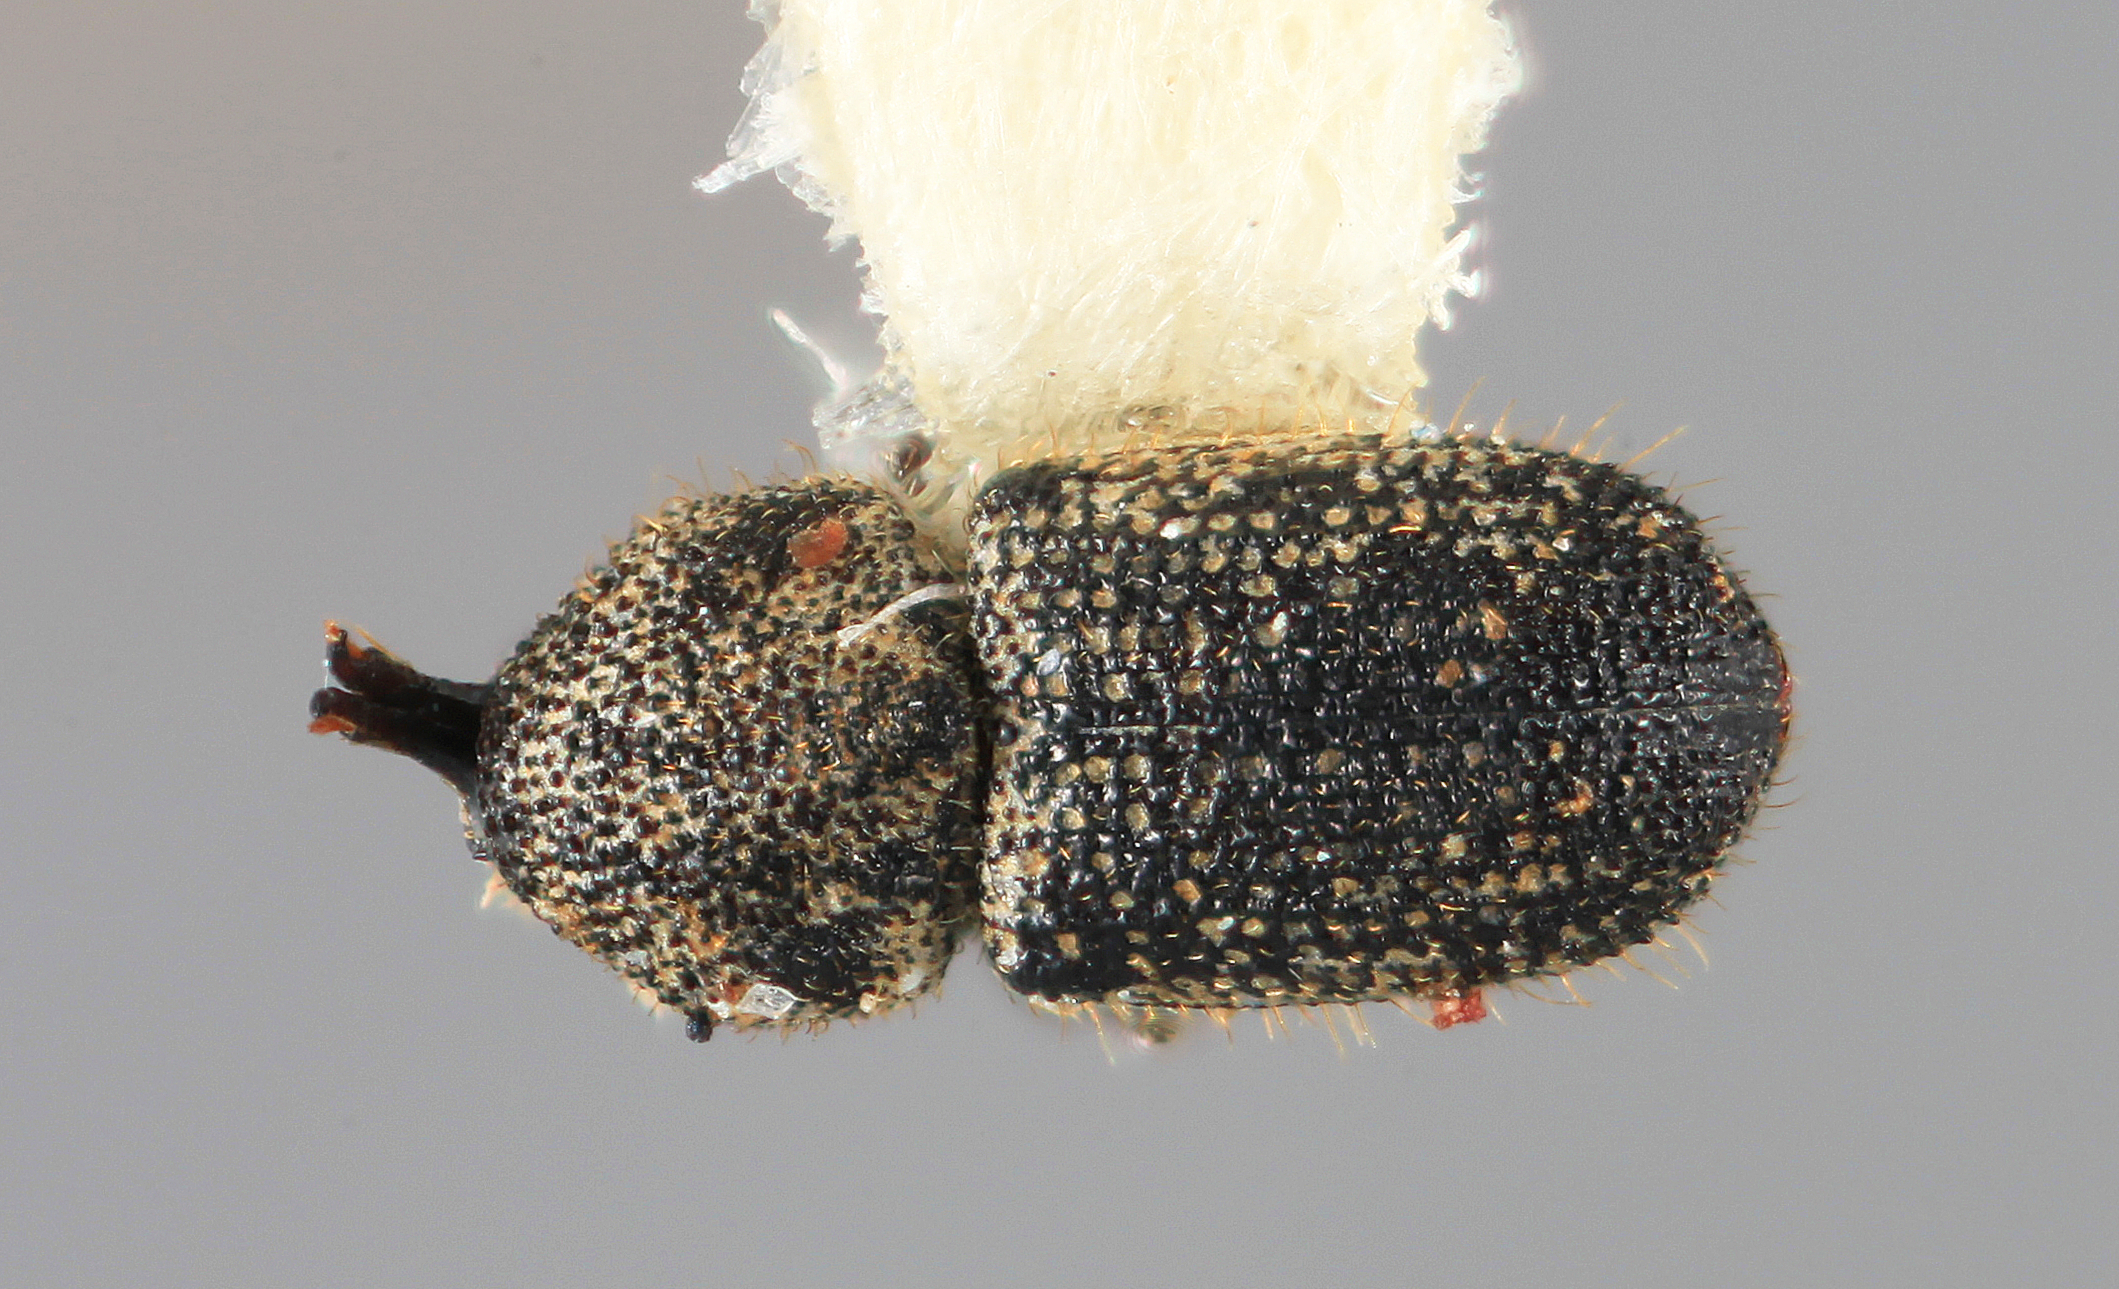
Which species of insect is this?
Cactopinus burjosi
